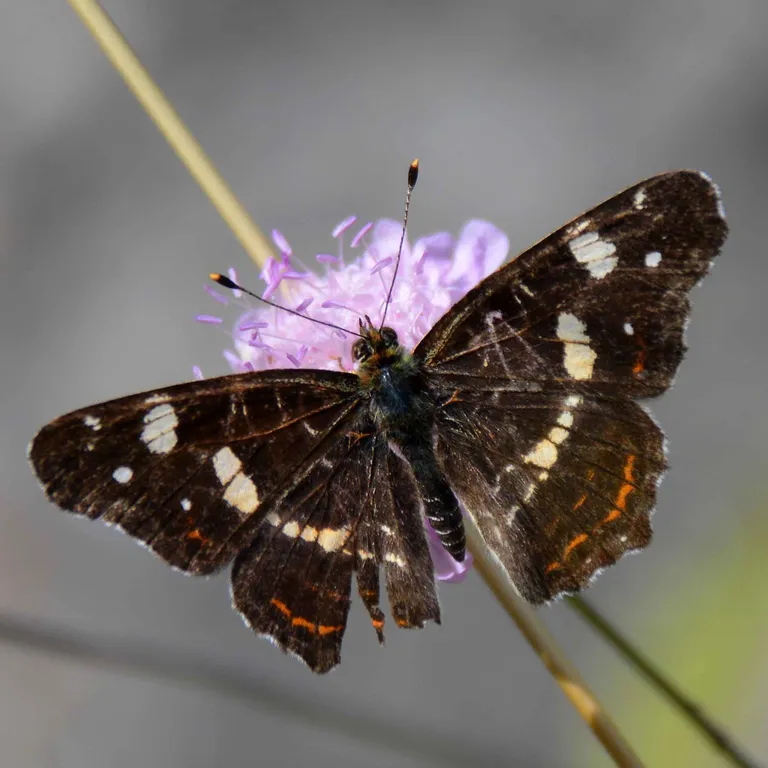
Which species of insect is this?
Araschnia levana
